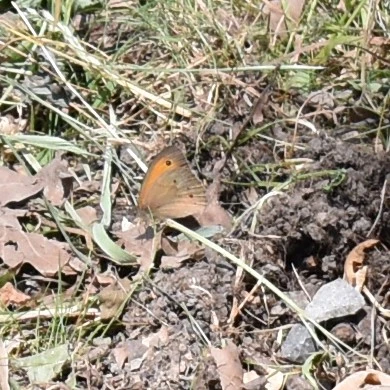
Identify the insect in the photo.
Maniola jurtina
